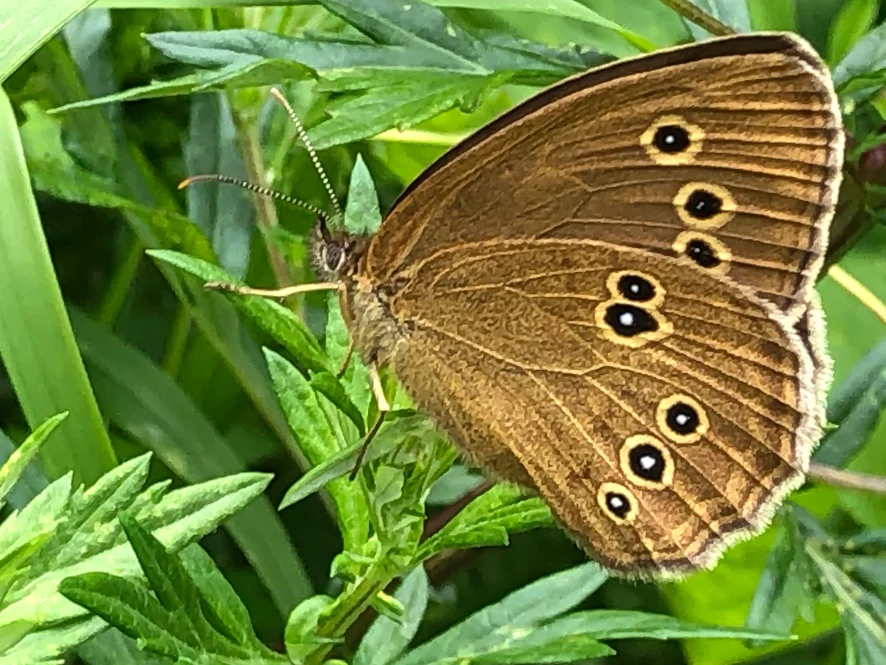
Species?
Aphantopus hyperantus
